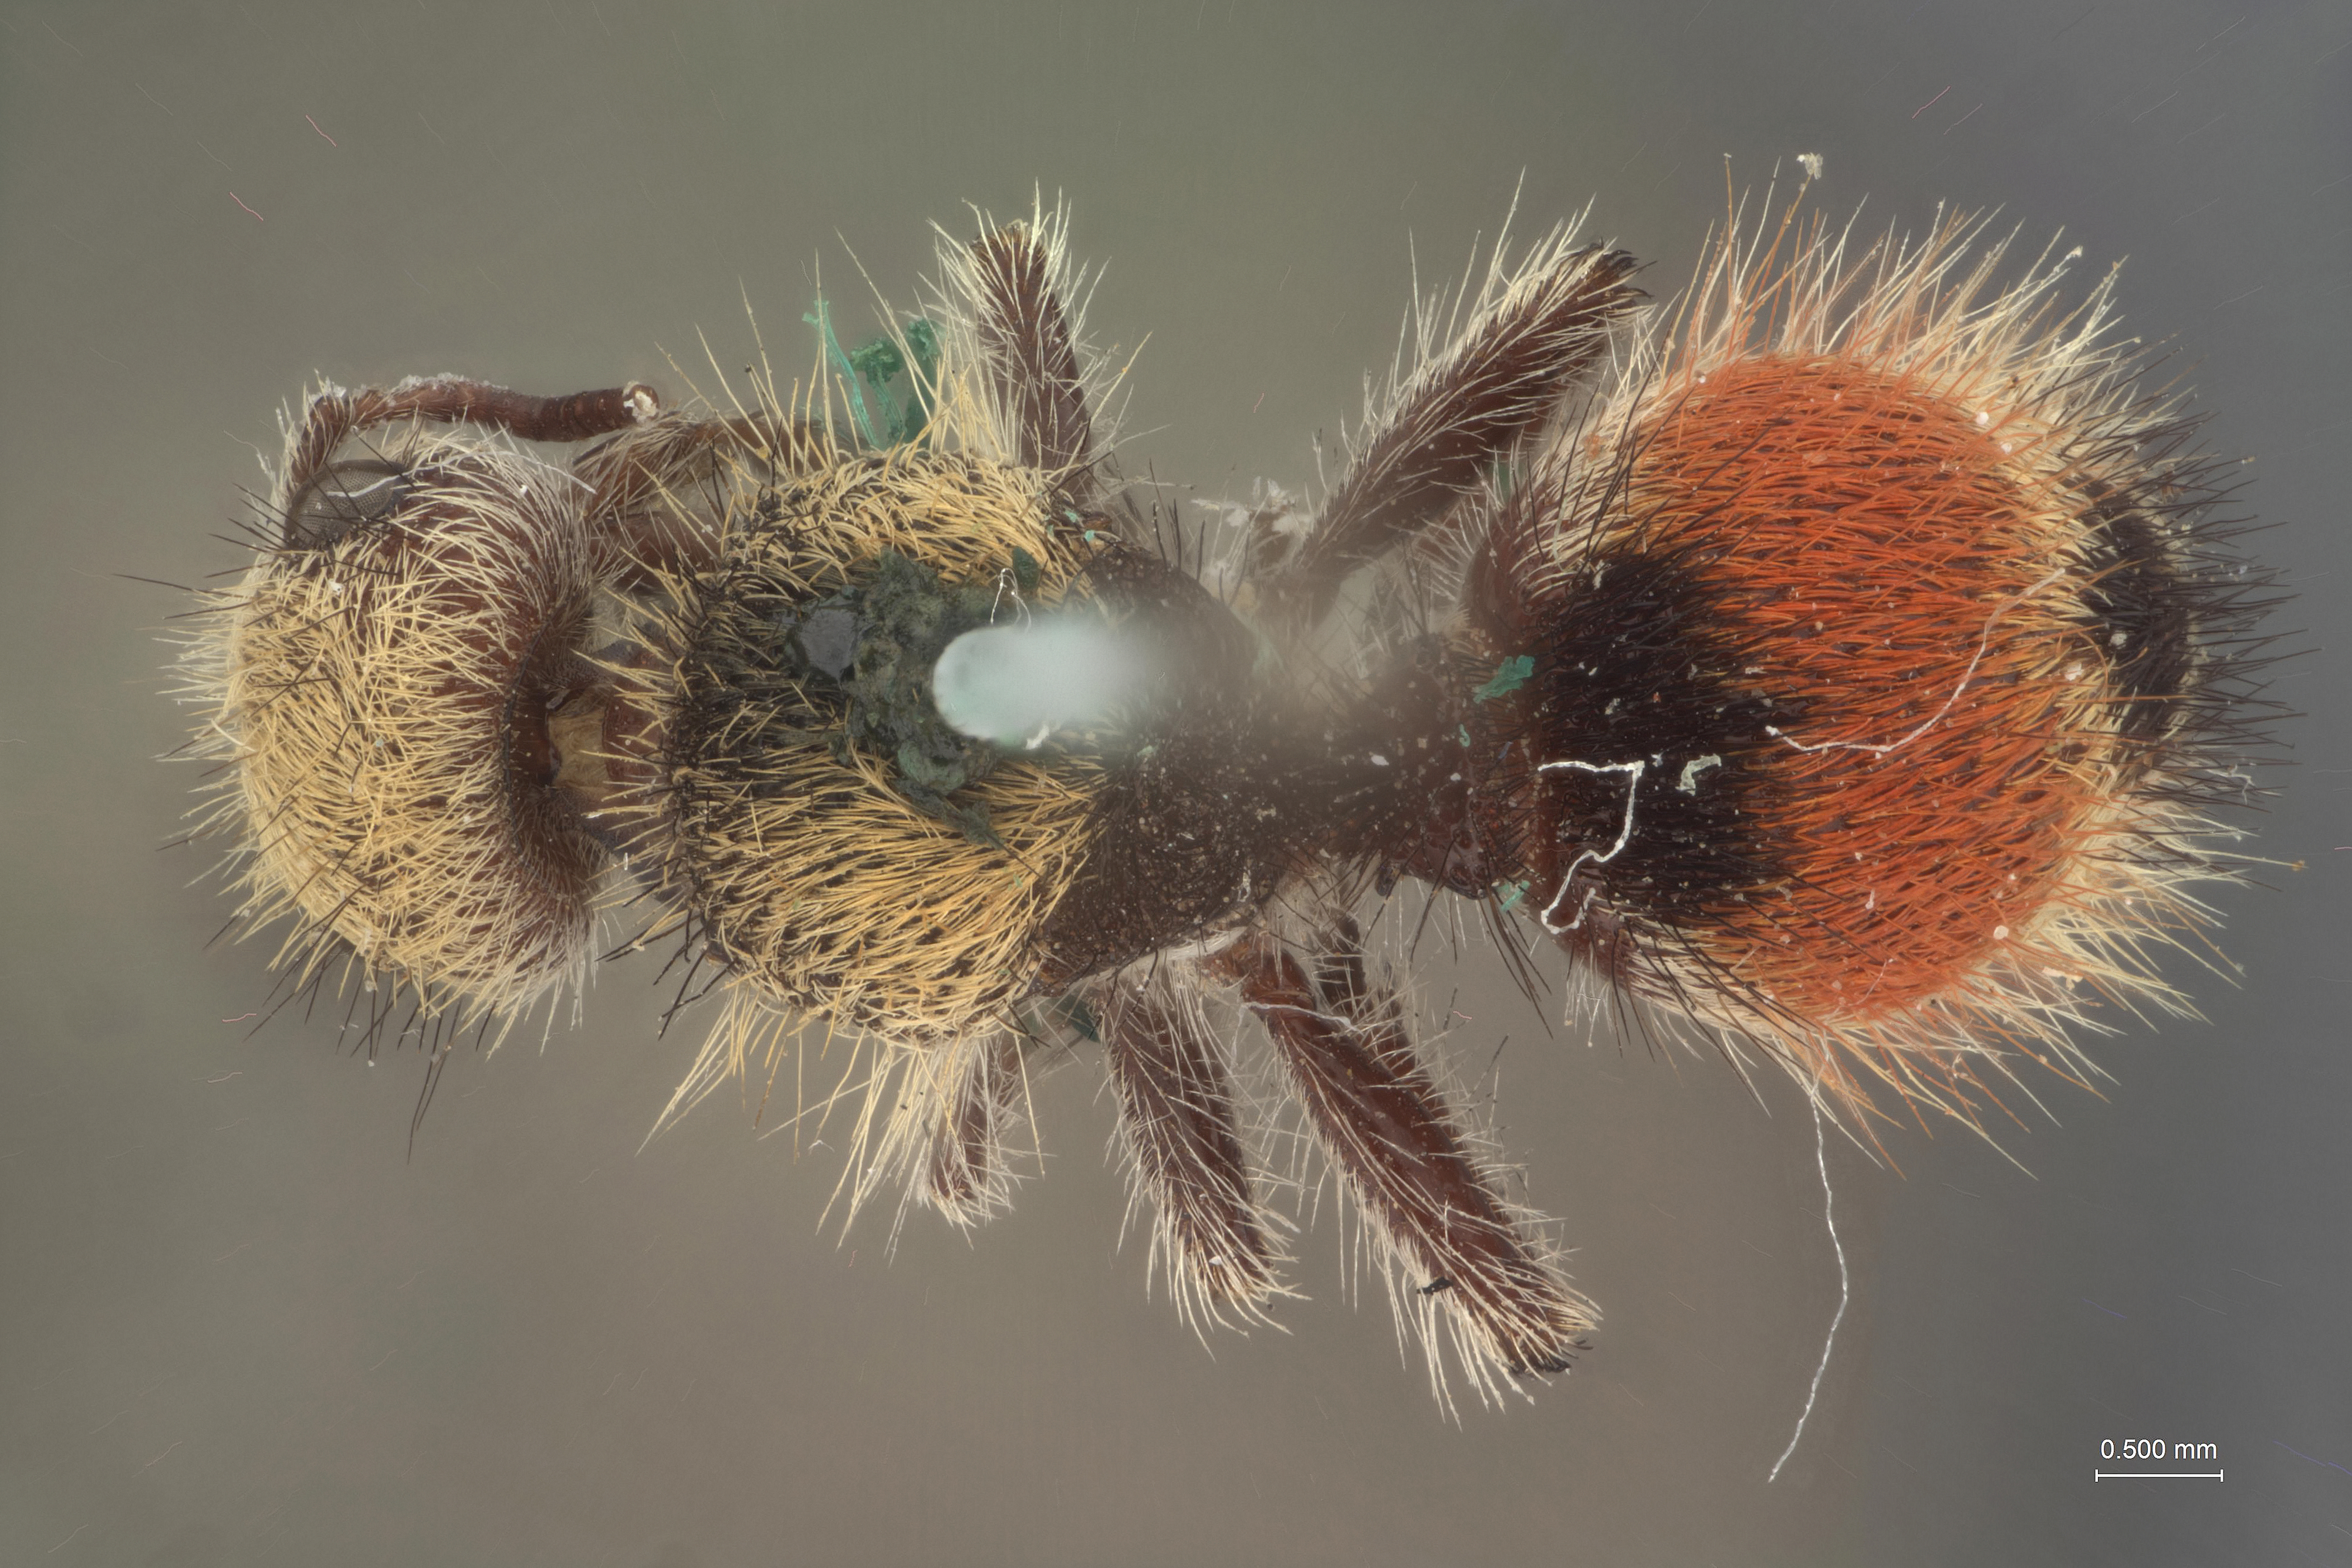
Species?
Sphaerophthalma arizonica
